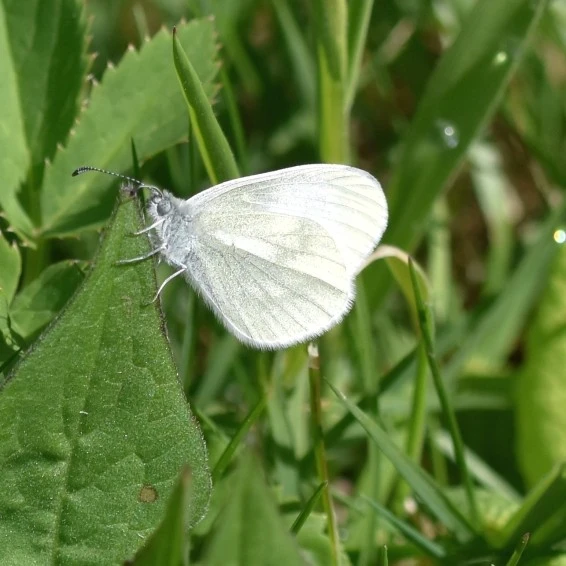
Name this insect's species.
Leptidea sinapis/juvernica
